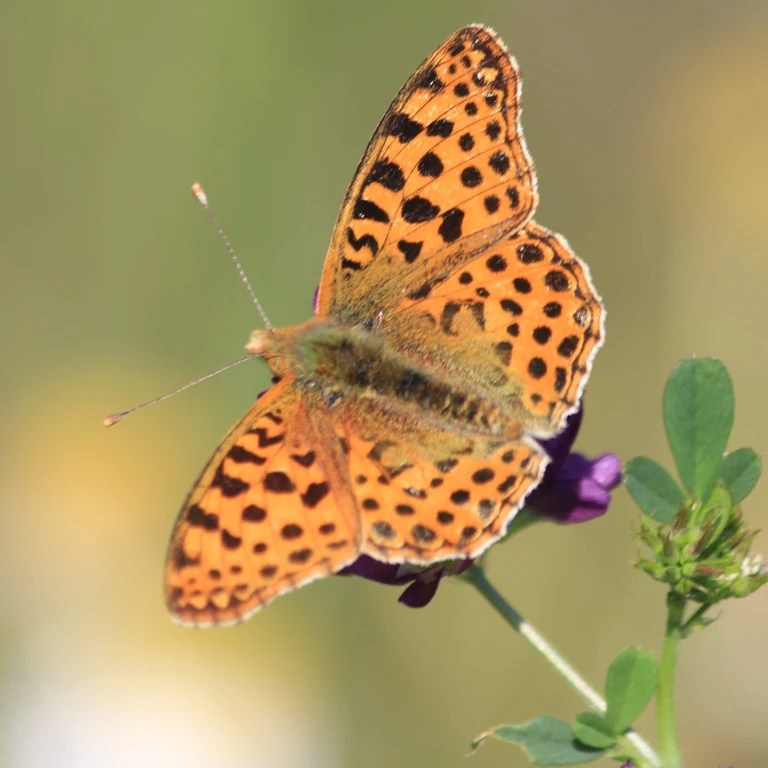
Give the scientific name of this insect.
Issoria lathonia
